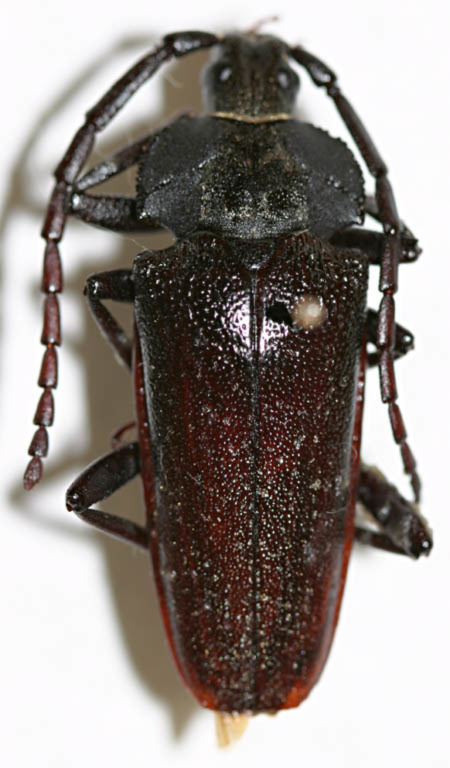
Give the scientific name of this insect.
Solenoptera michelii (also Derancistrus michelii)
